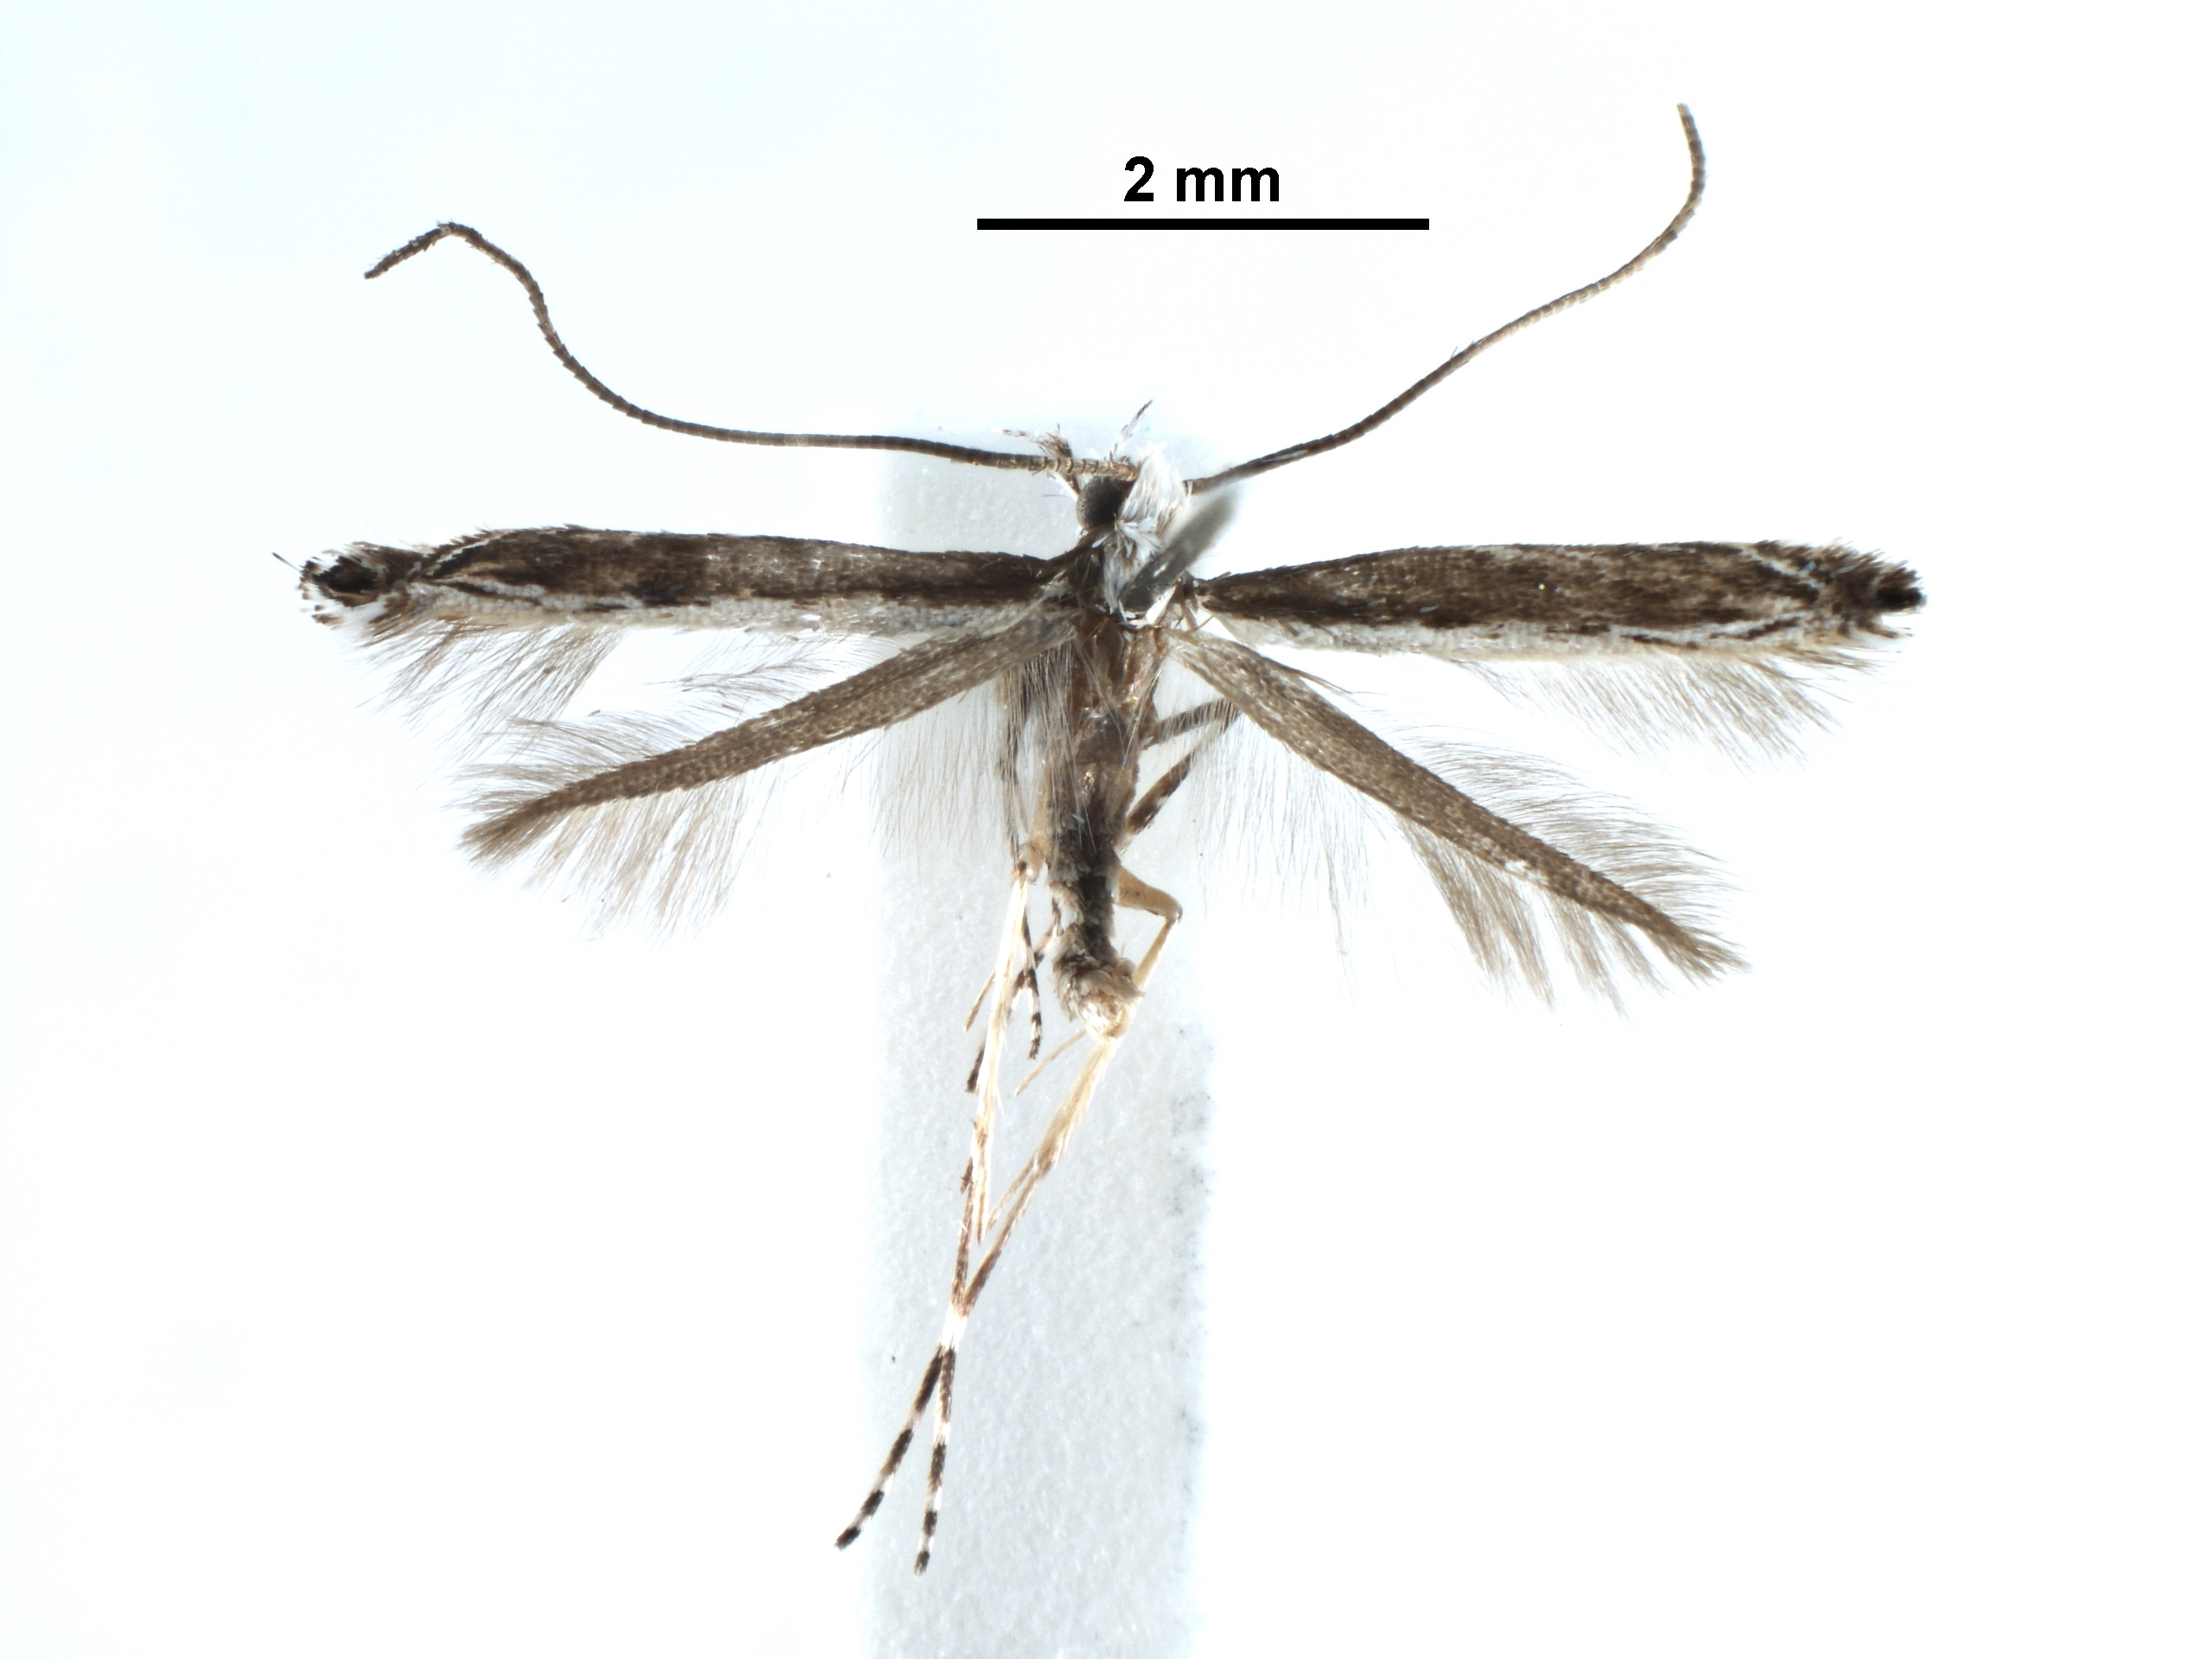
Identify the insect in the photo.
Acrocercops serrigera
